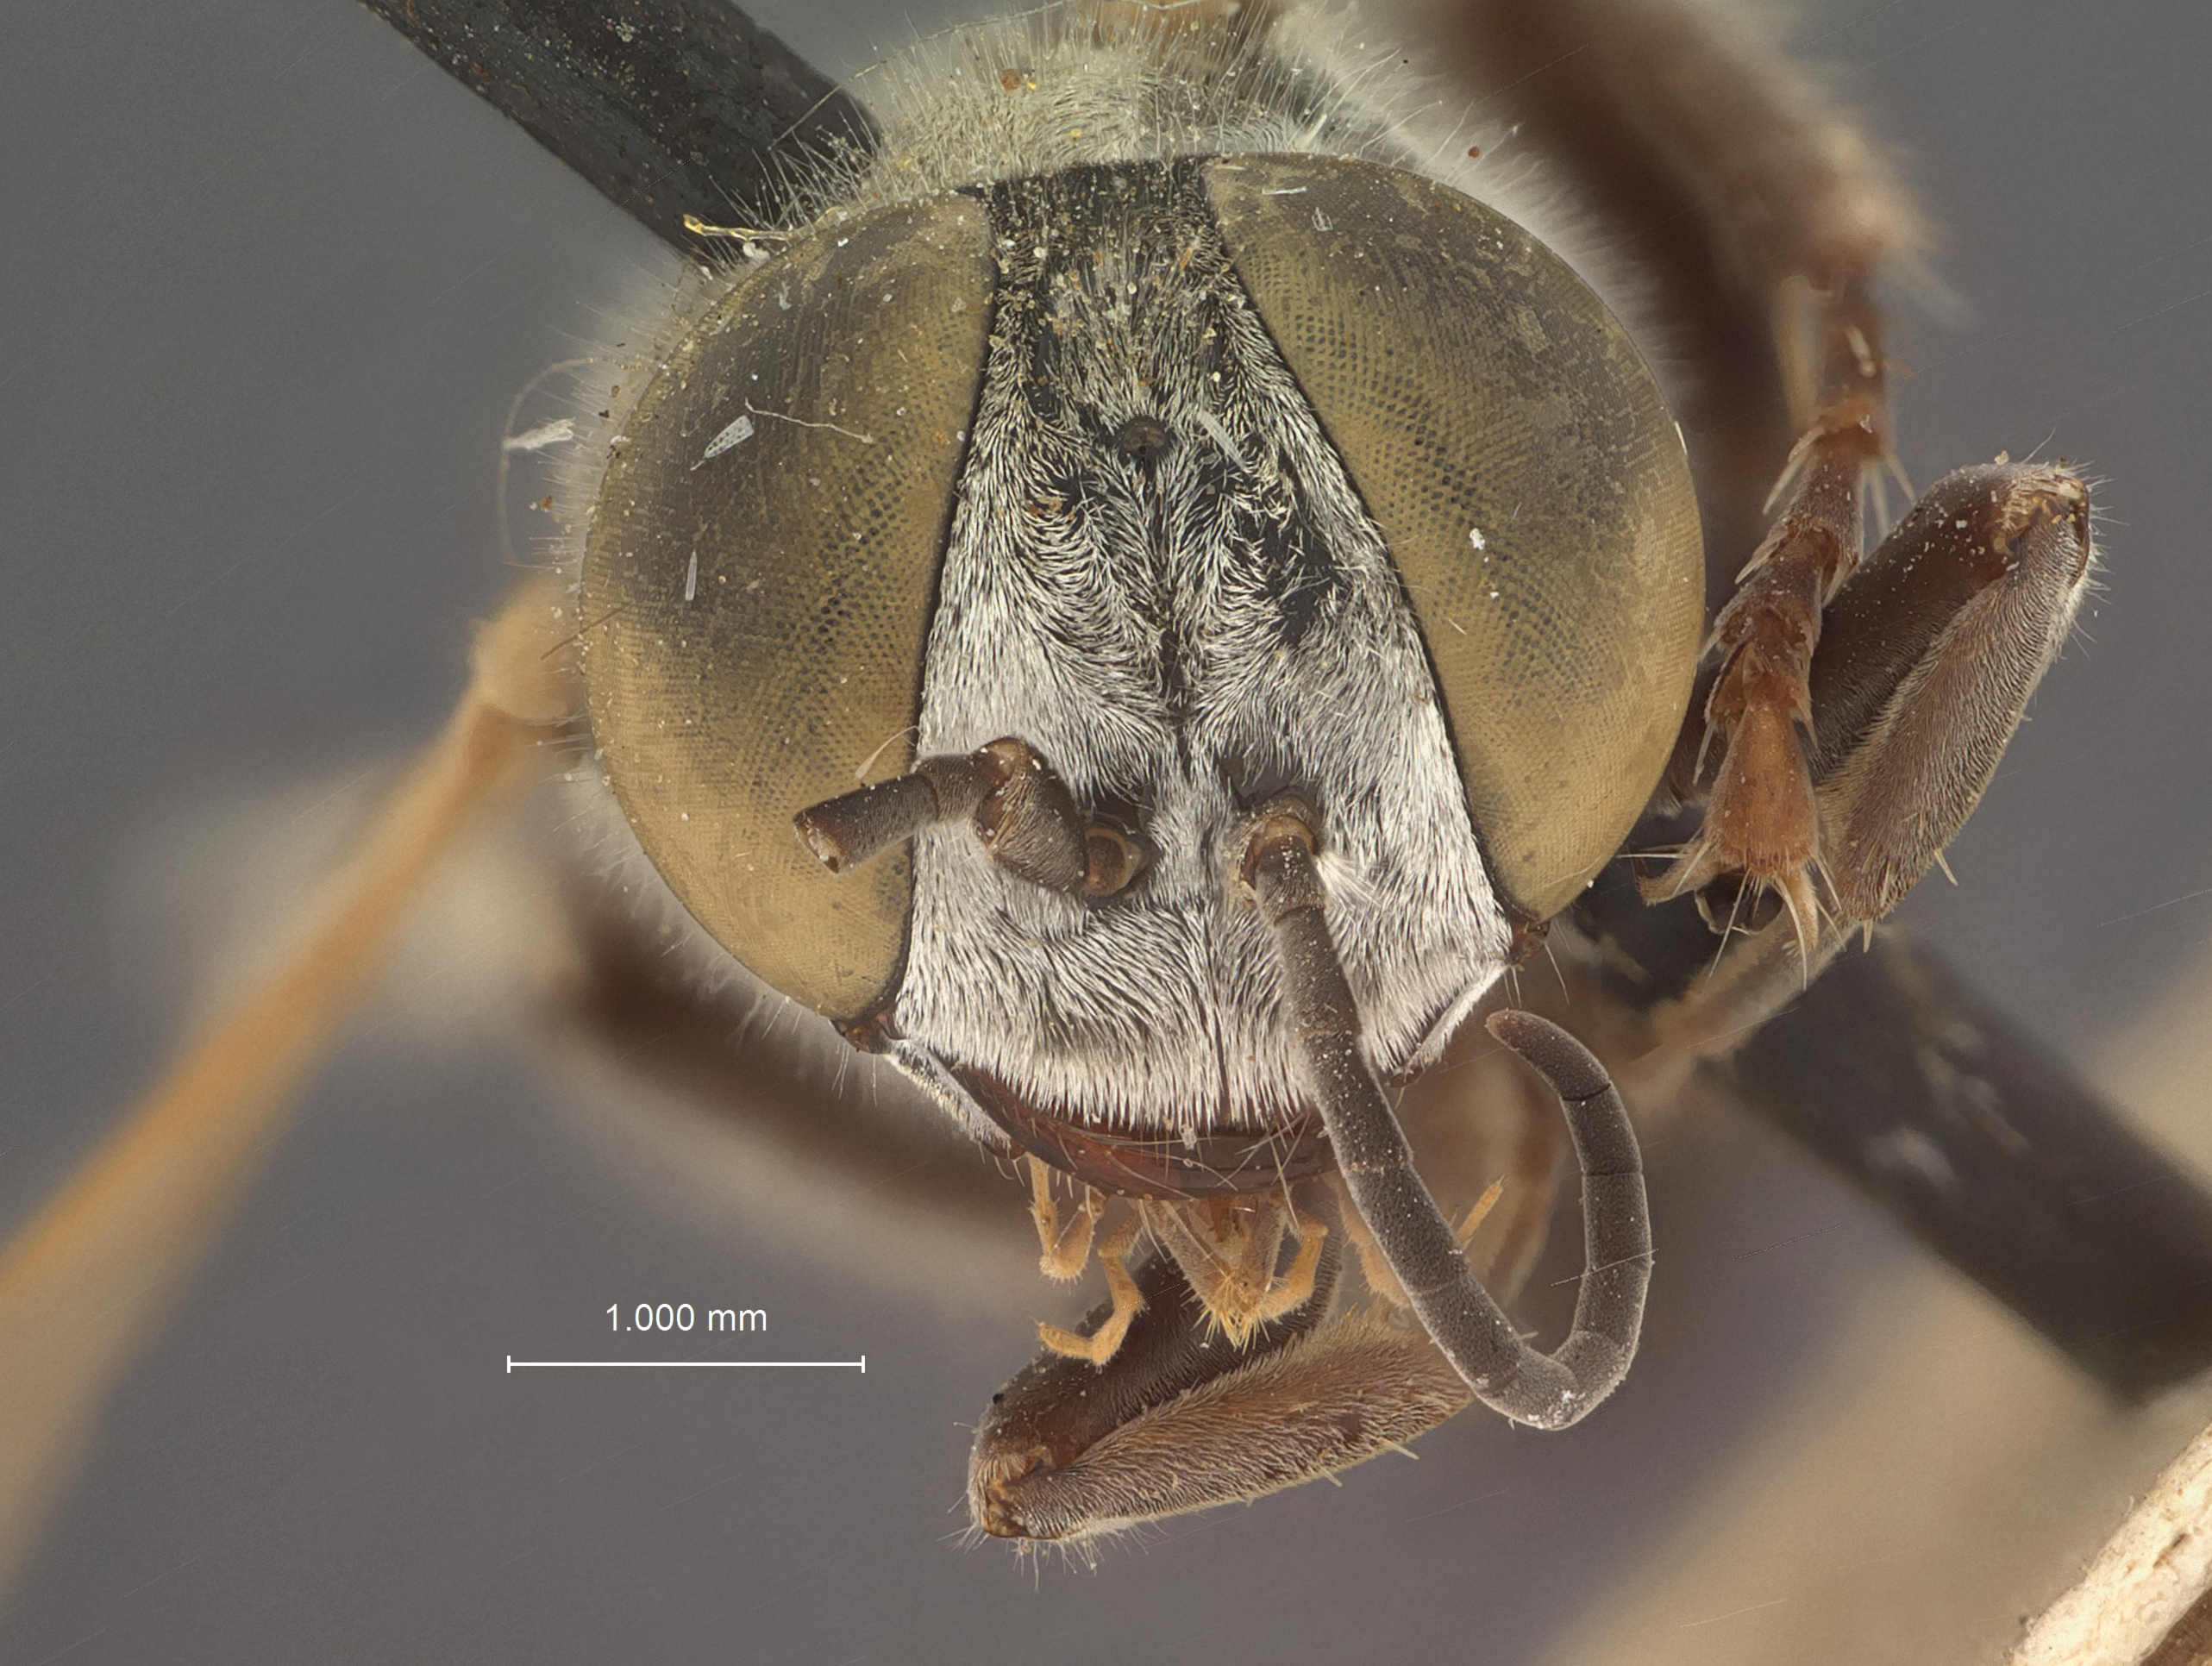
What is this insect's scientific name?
Tachytes xenoferus
